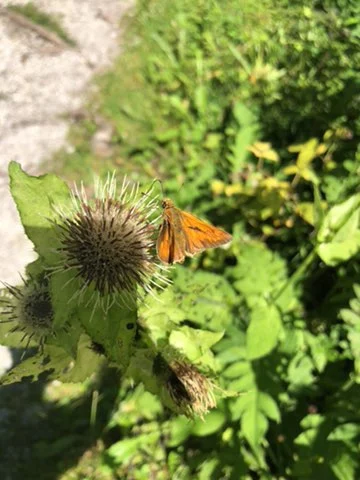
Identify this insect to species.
Ochlodes sylvanus (also Ochlodes venata)
